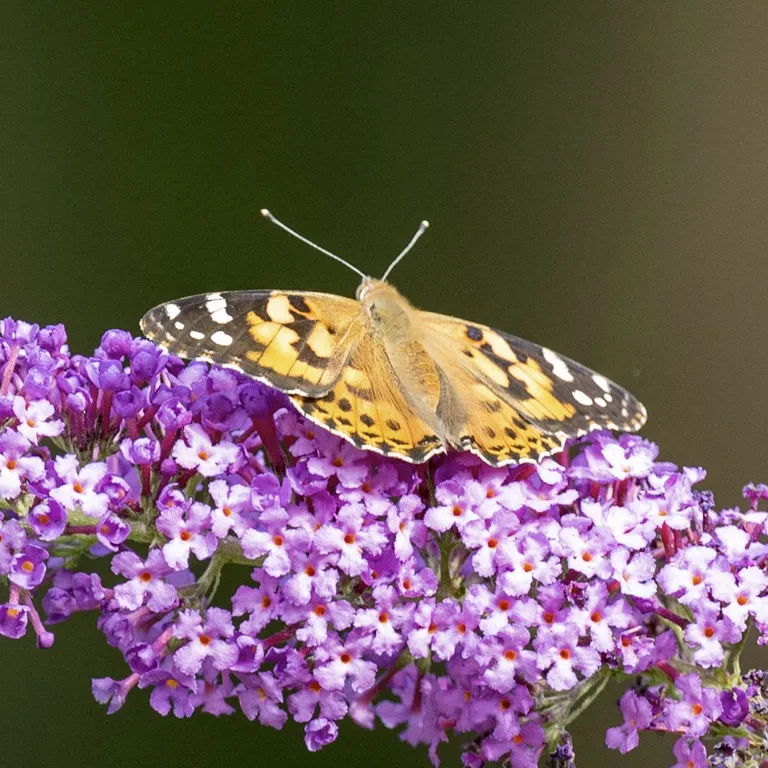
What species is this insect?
Vanessa cardui
